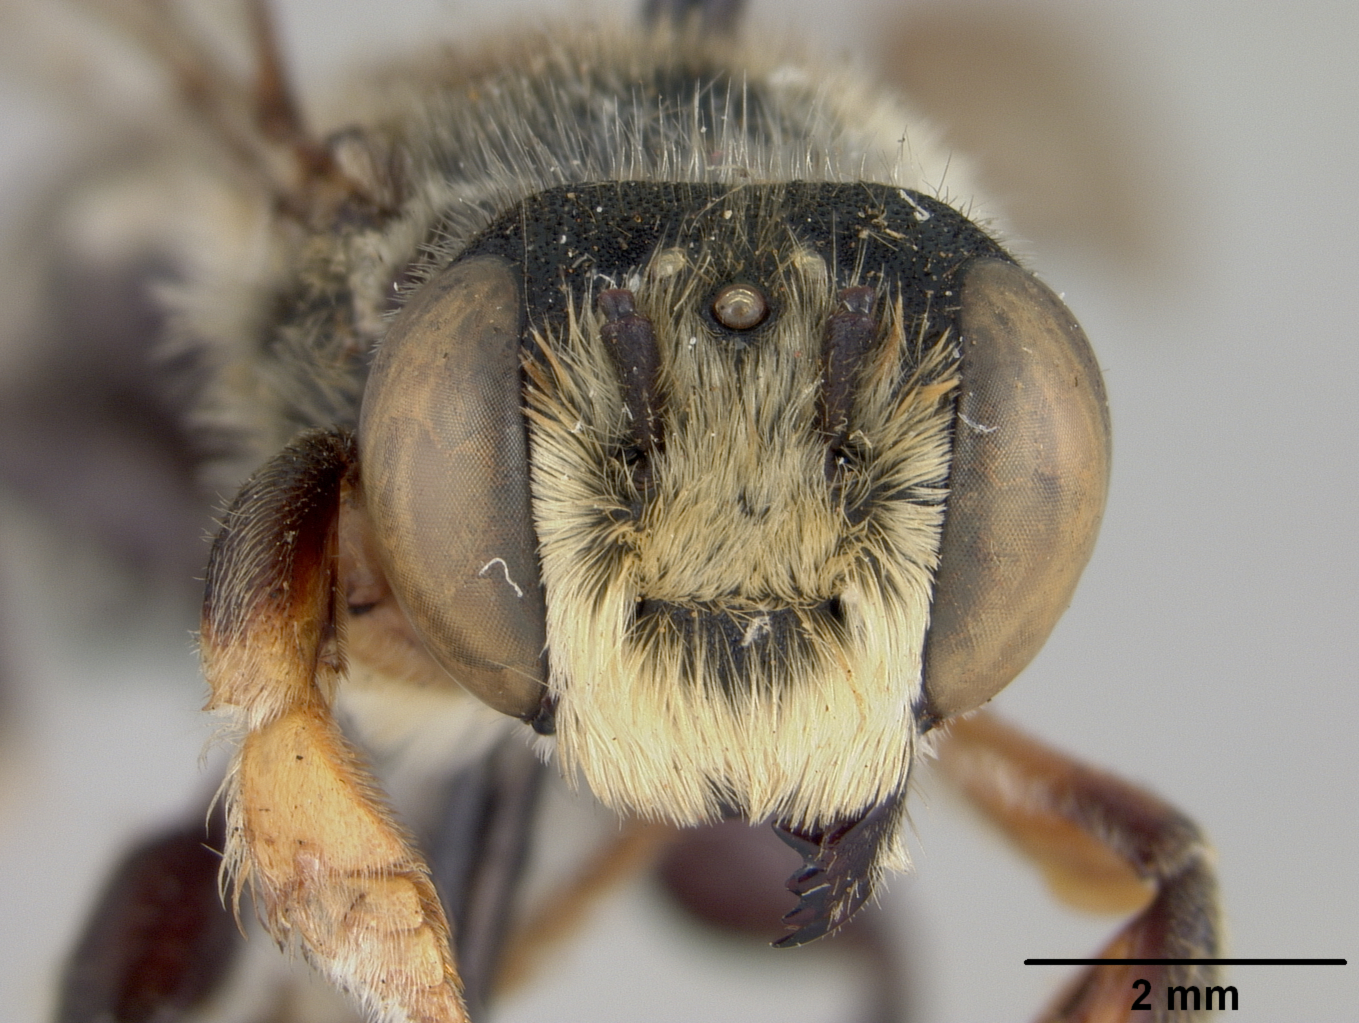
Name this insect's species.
Megachile shermani
